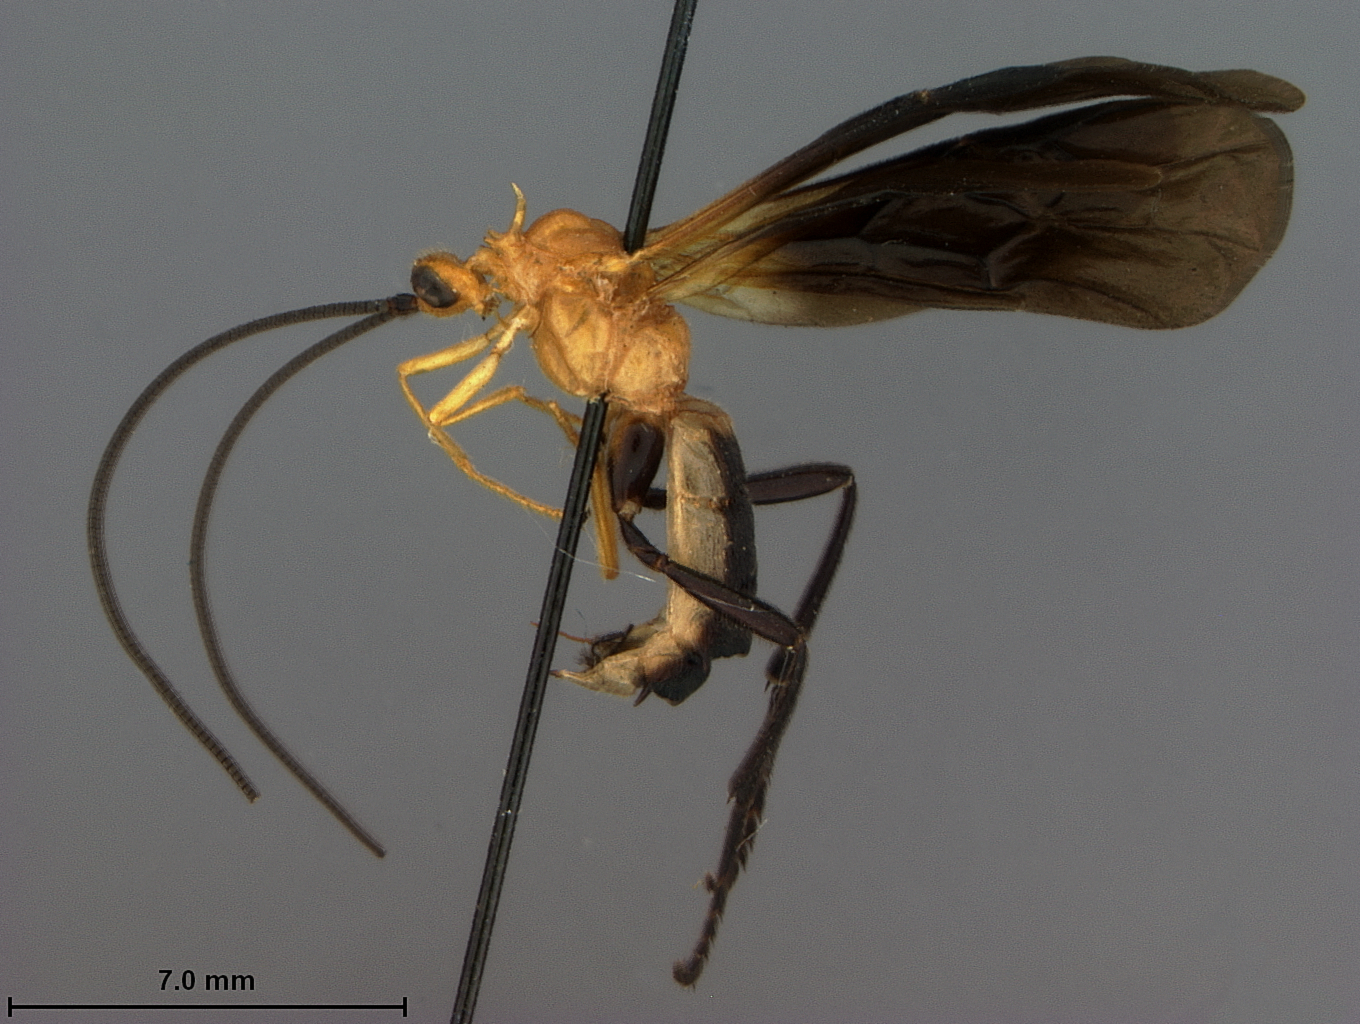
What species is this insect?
Brownius armatus
